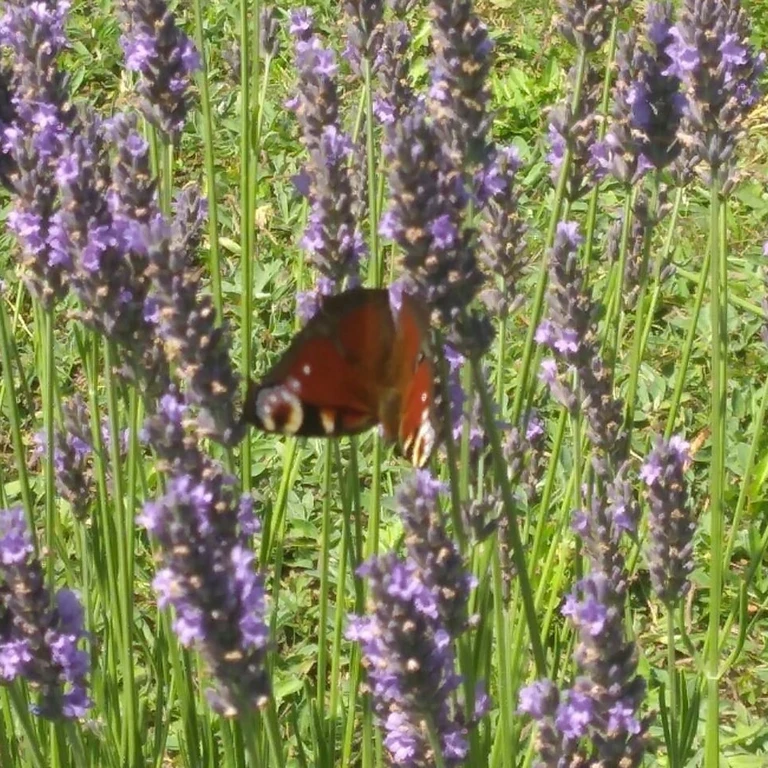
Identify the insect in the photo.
Aglais io
